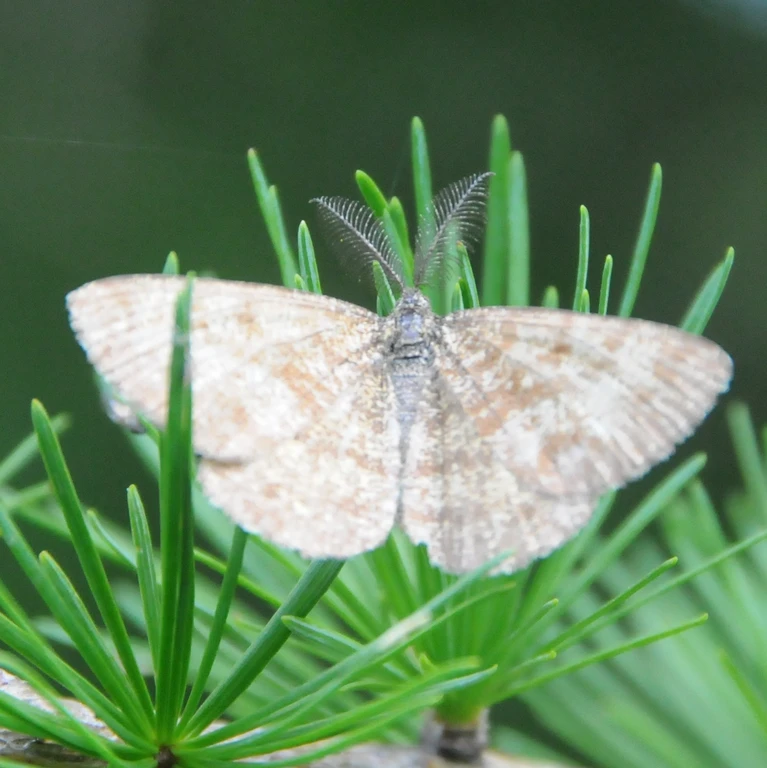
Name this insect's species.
Ematurga atomaria
